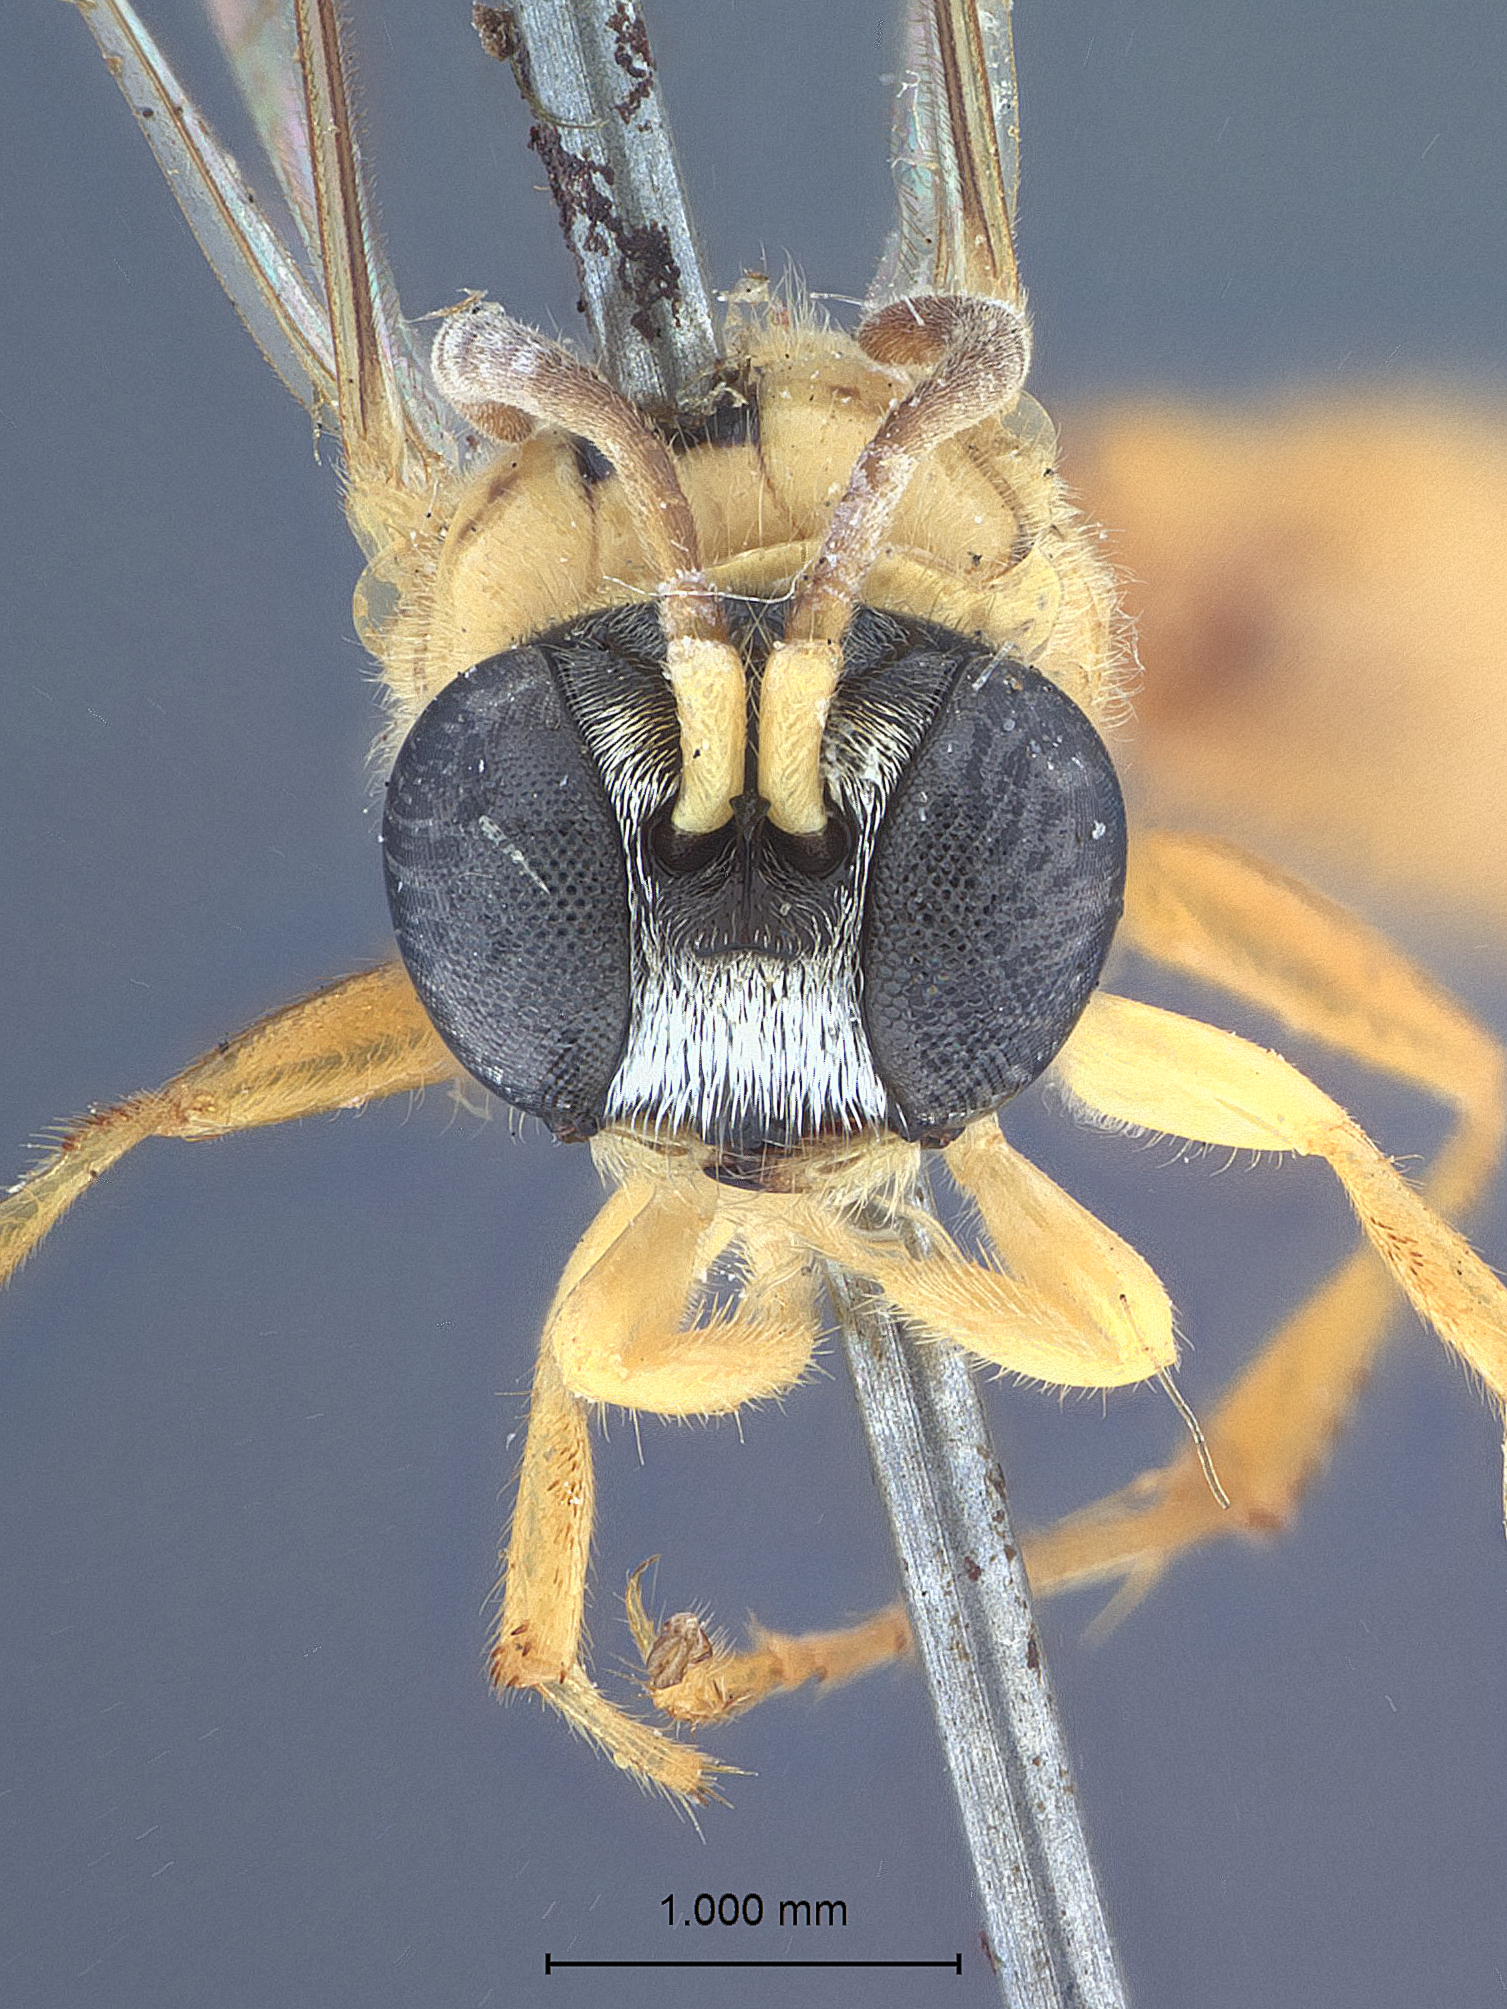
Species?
Diodontus scutatus
